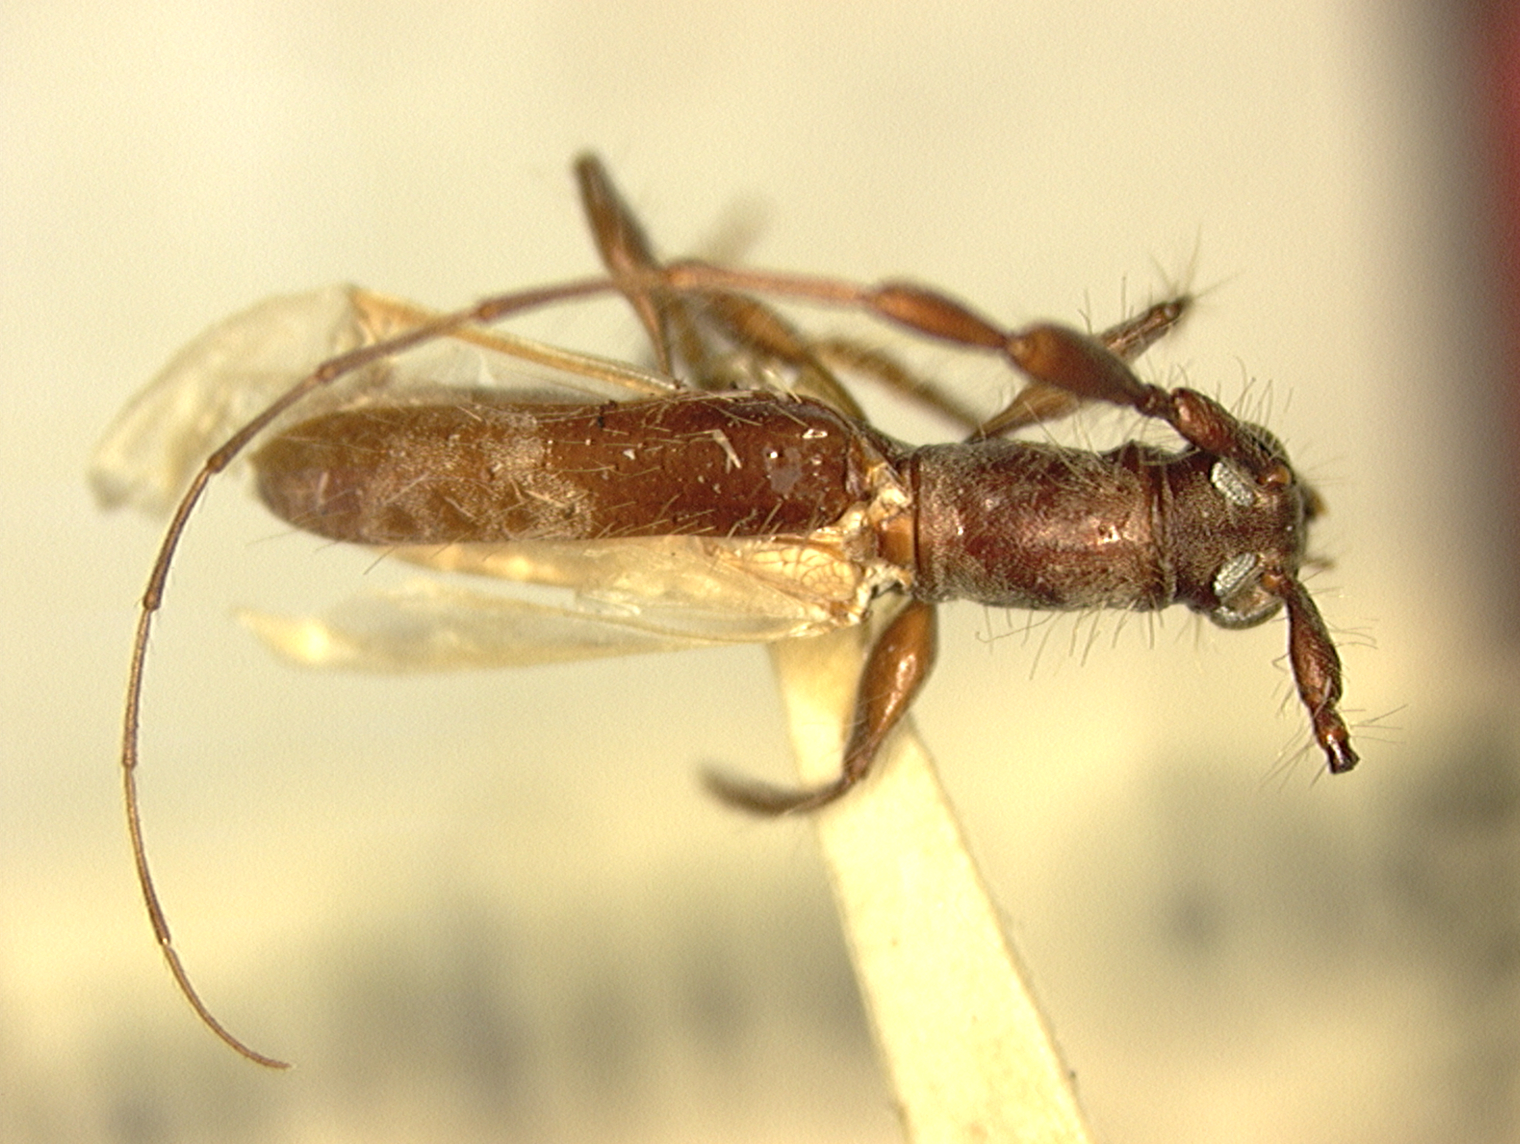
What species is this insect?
Tetraopidion venezuelanum
